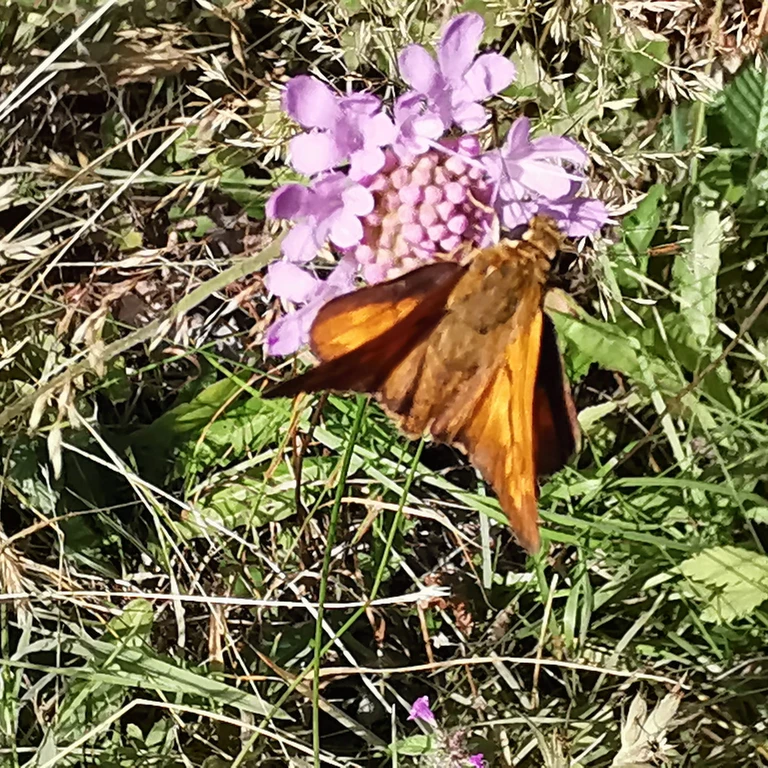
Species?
Ochlodes sylvanus (also Ochlodes venata)
